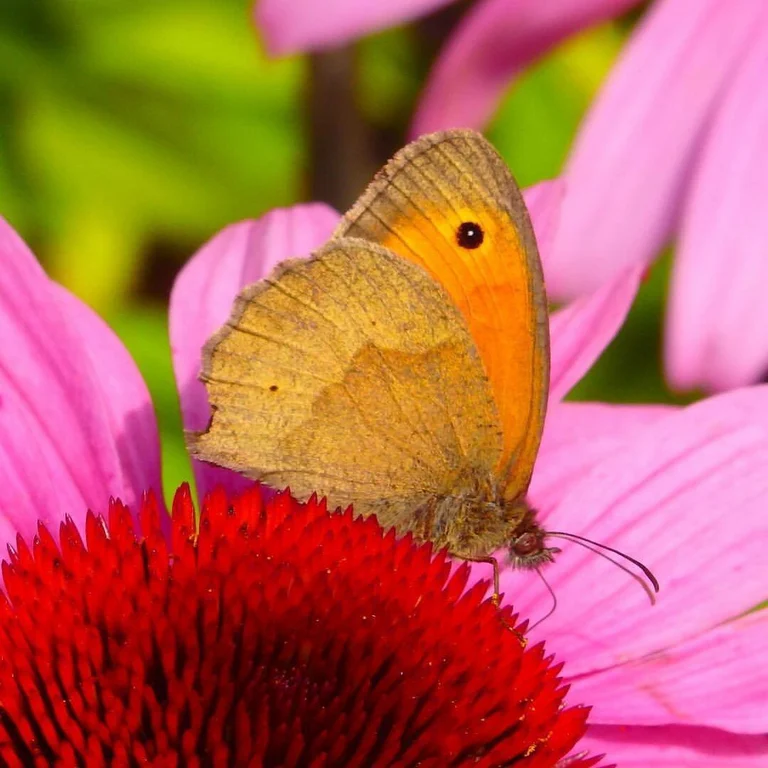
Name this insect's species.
Maniola jurtina
